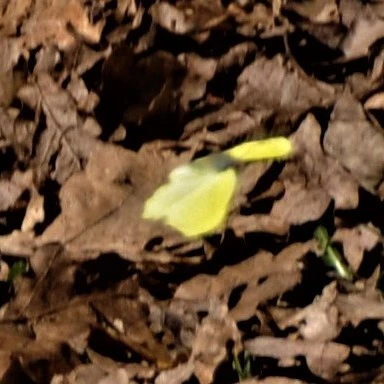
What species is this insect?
Gonepteryx rhamni
